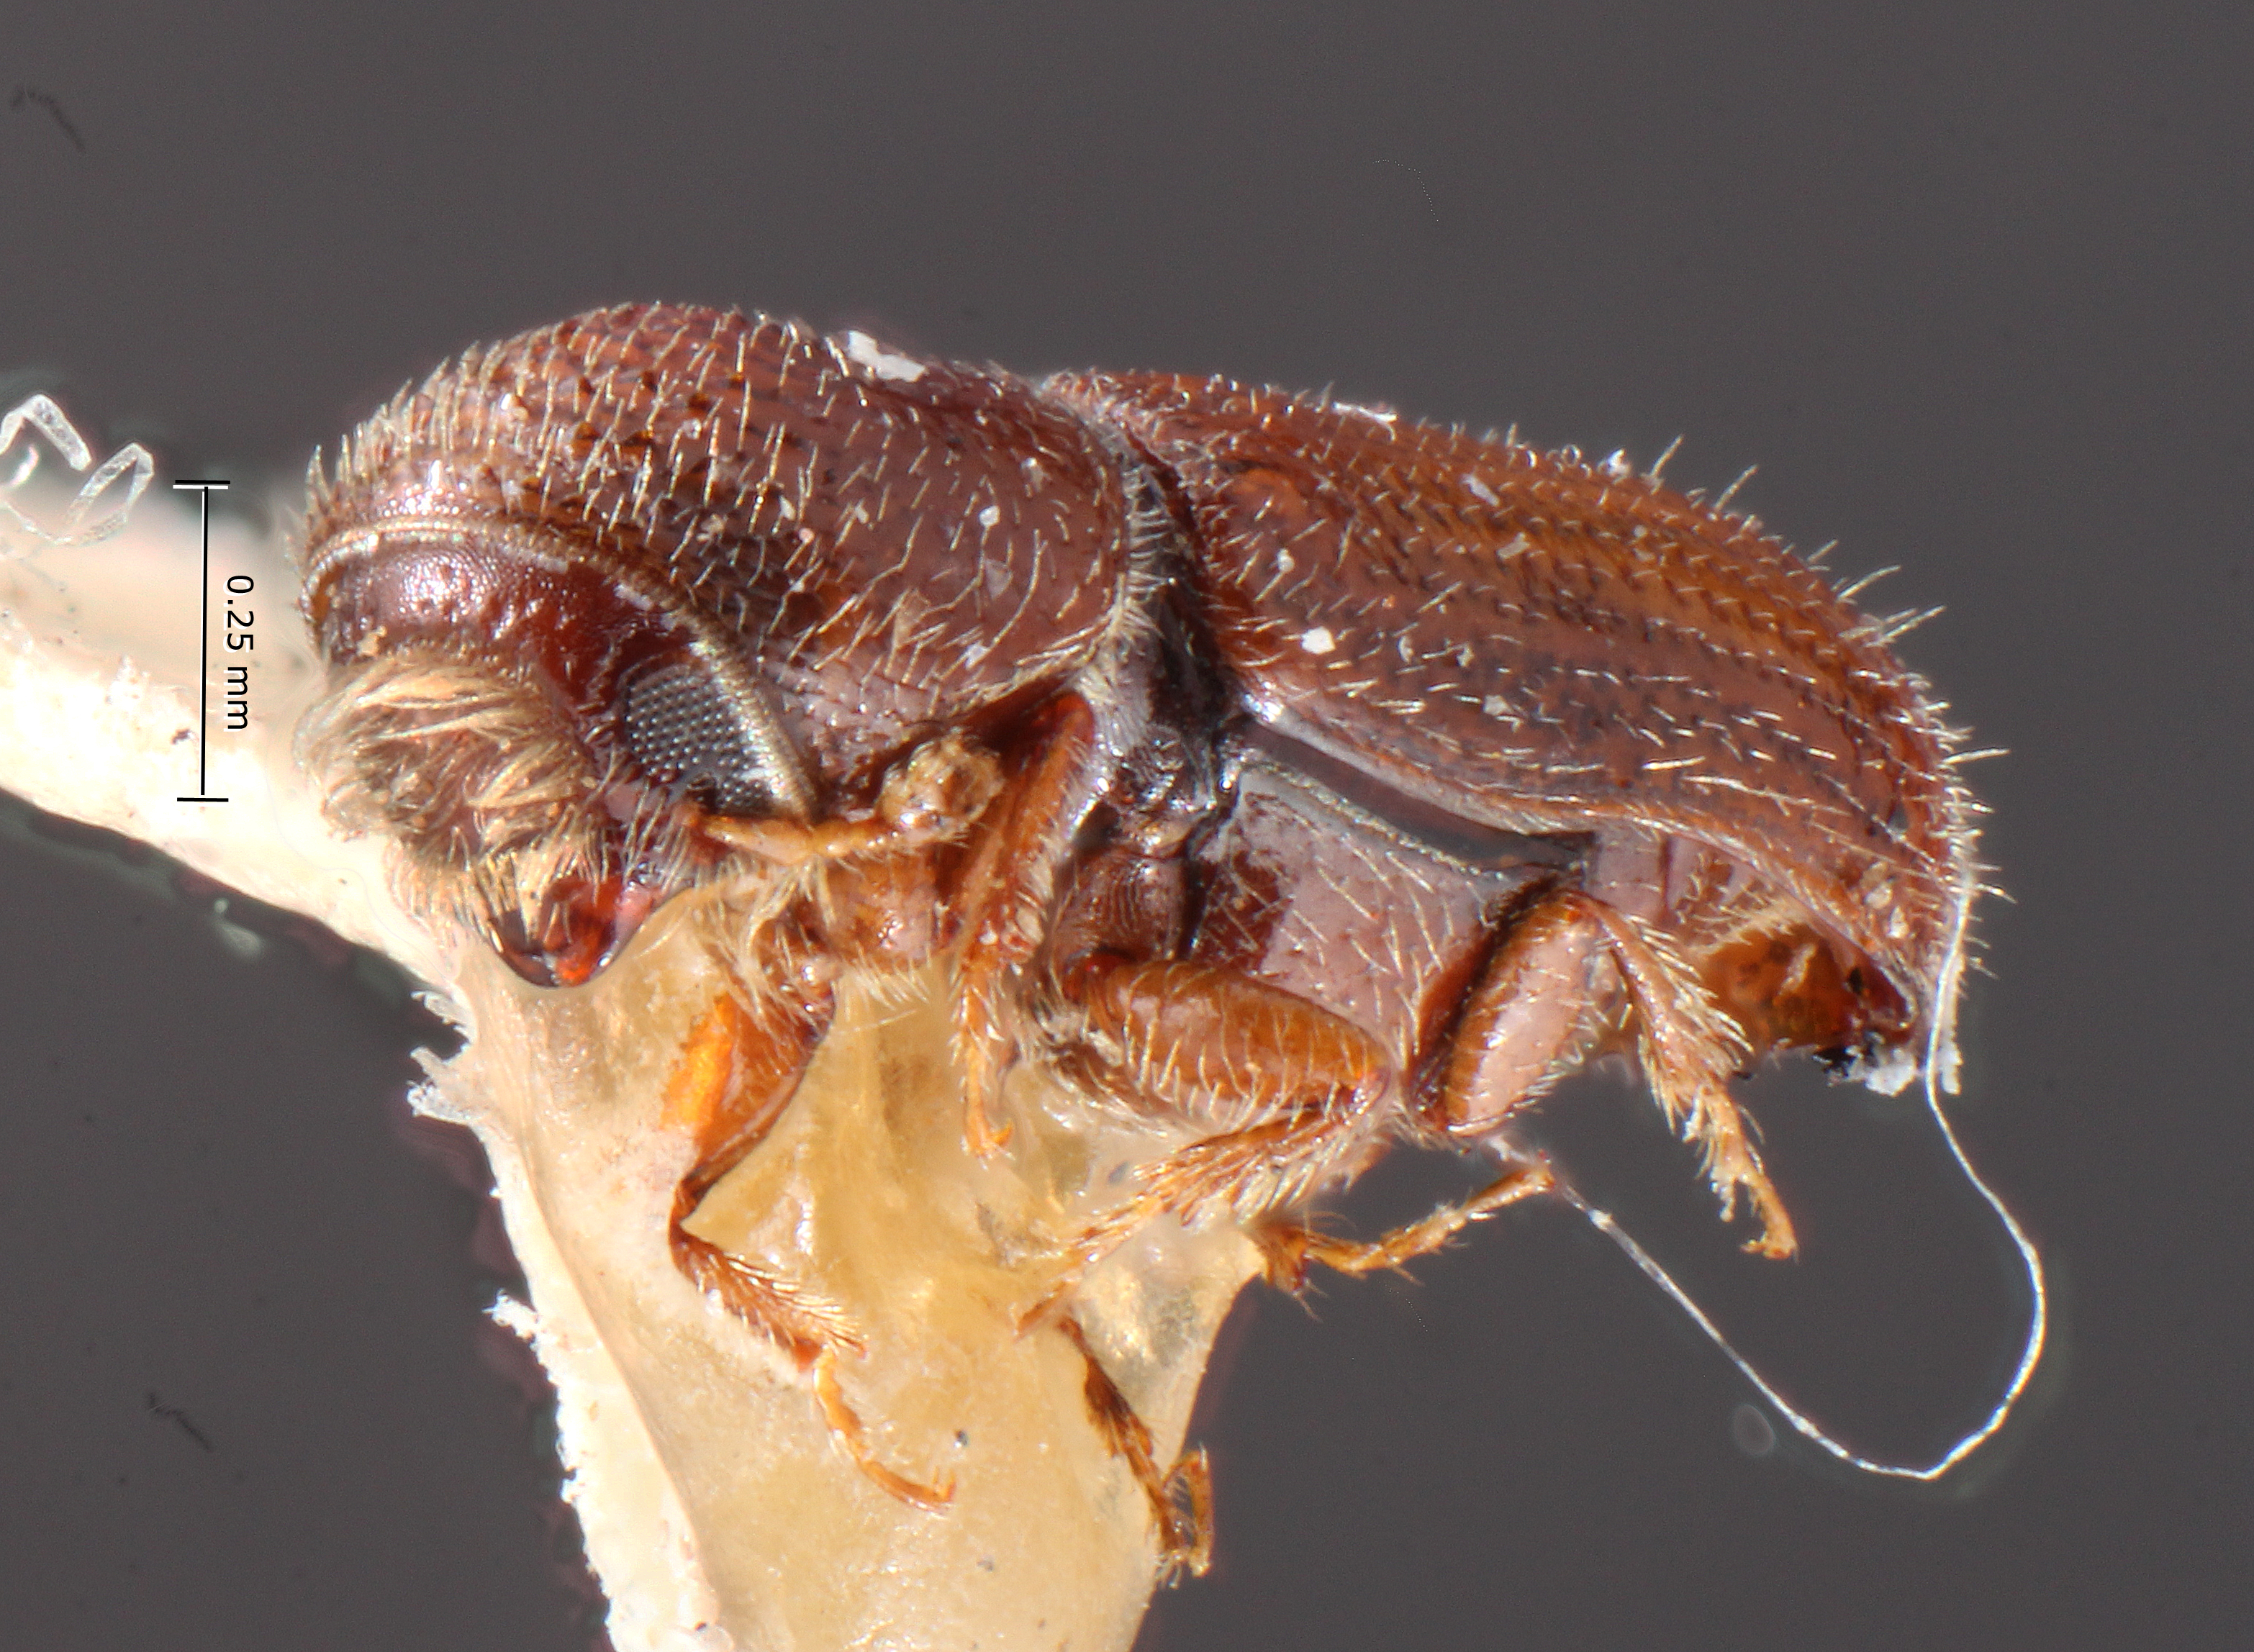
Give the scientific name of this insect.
Pityophthorus perotei
